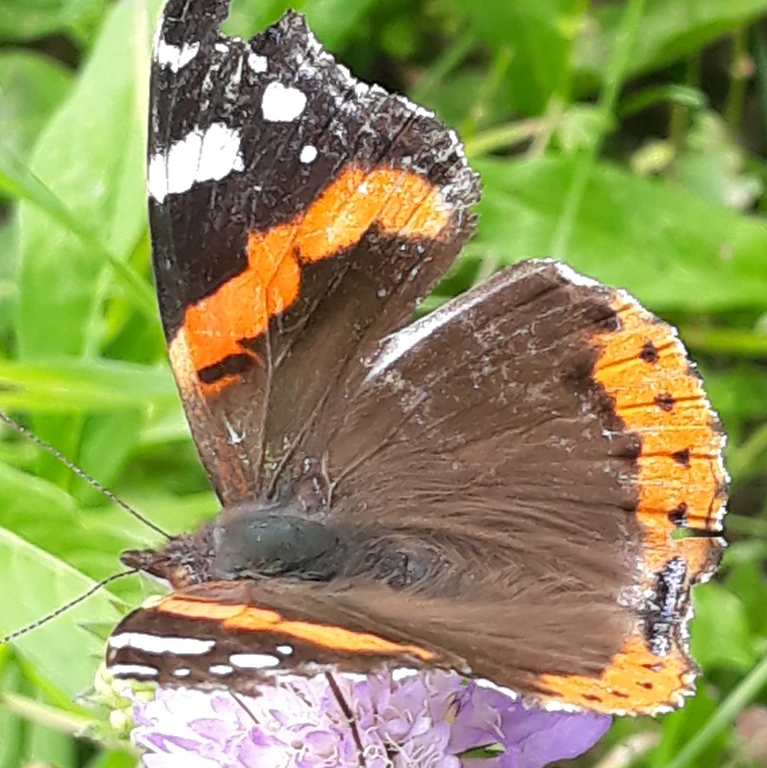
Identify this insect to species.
Vanessa atalanta
